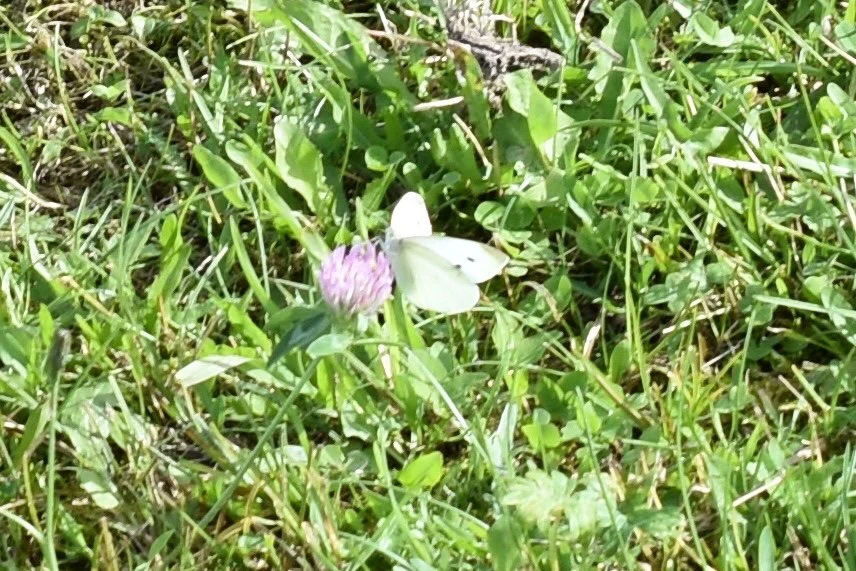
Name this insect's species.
Pieris rapae
